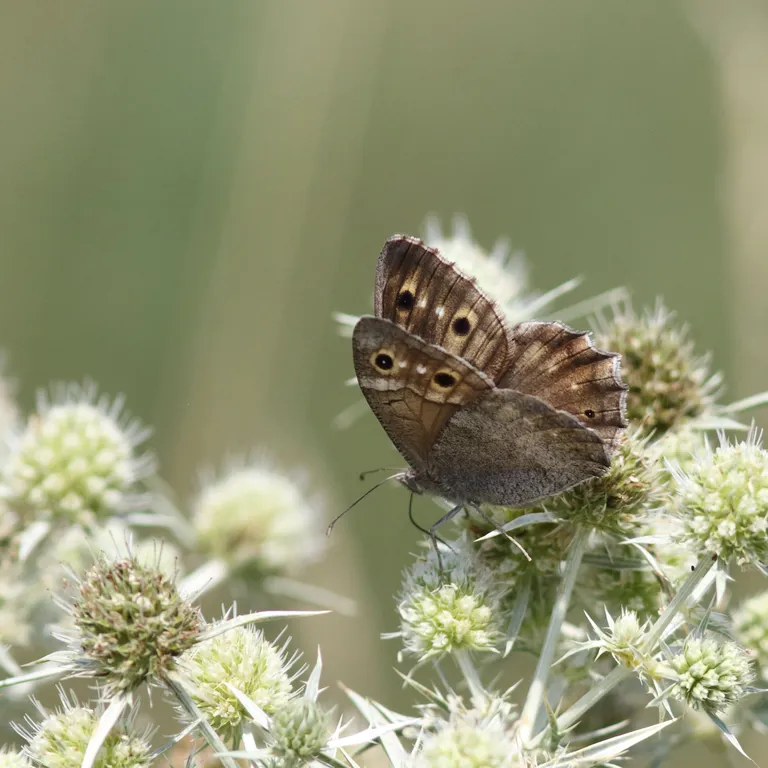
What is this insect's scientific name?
Hipparchia statilinus
